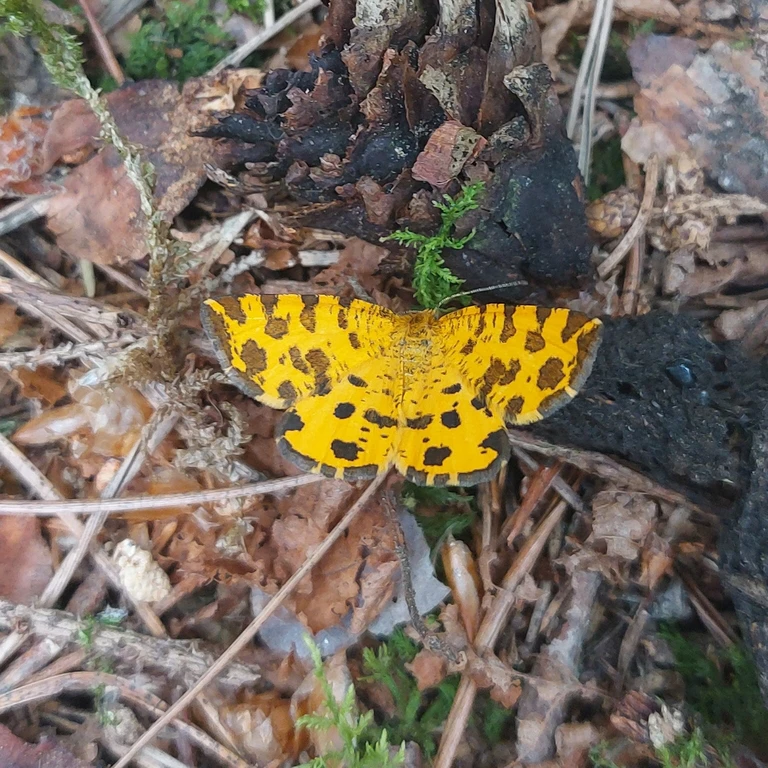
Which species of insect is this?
Pseudopanthera macularia
